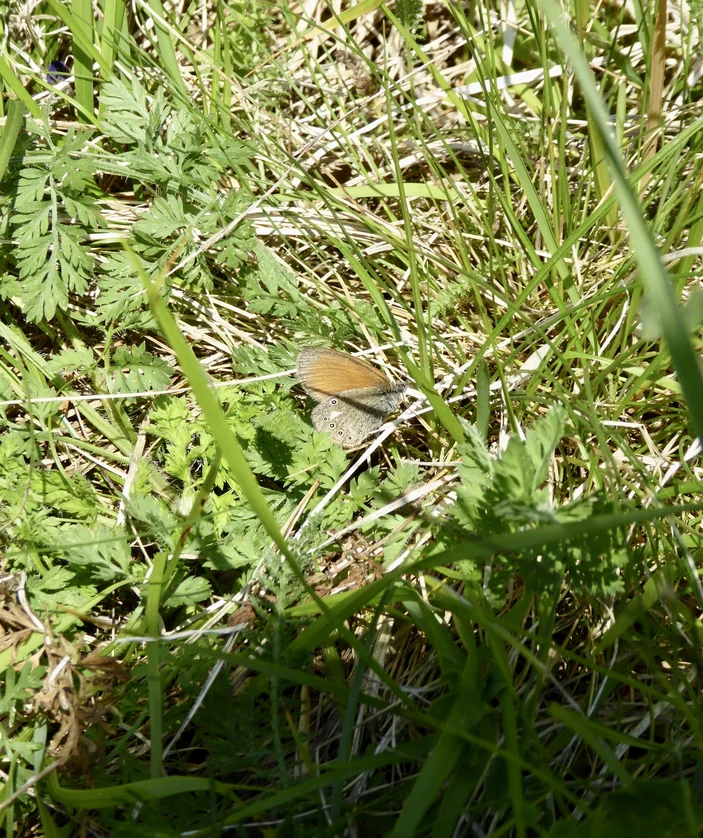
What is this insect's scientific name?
Coenonympha glycerion (also Coenonympha iphis)
